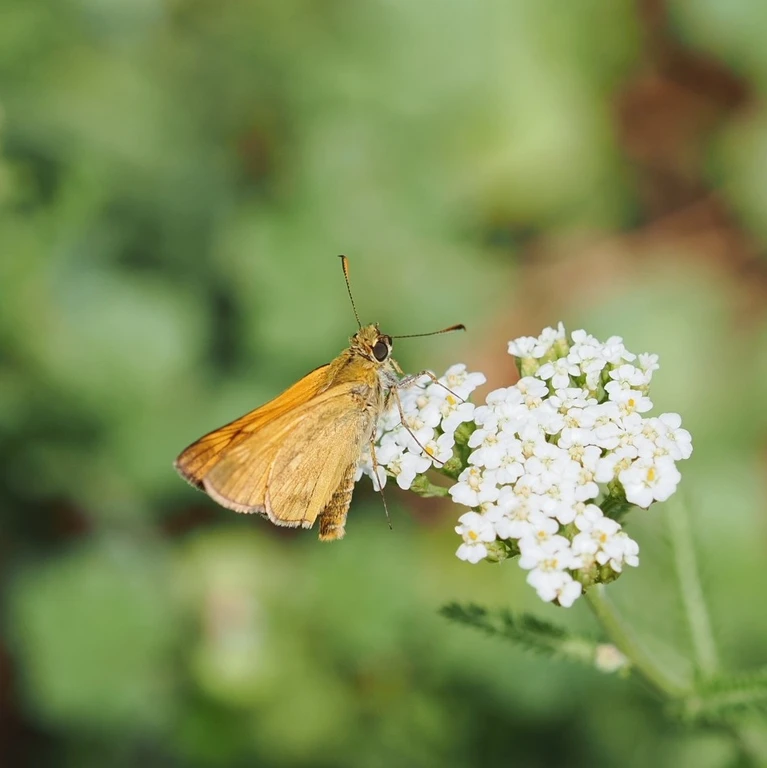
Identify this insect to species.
Ochlodes sylvanus (also Ochlodes venata)
